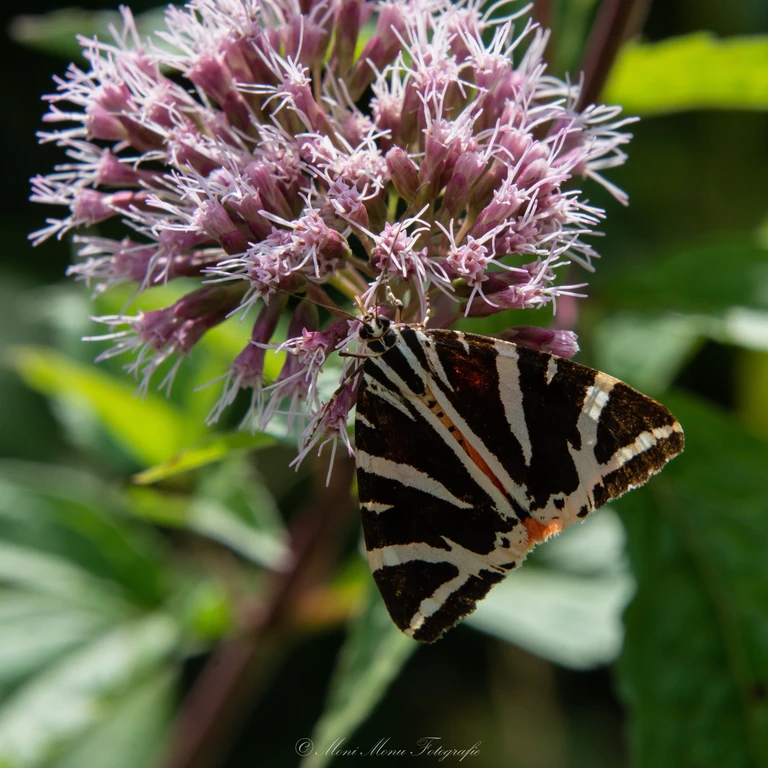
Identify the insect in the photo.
Euplagia quadripunctaria
